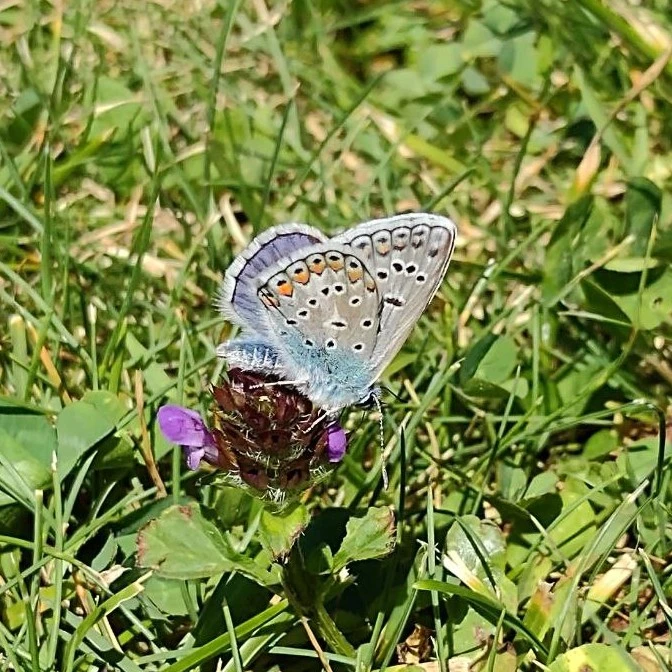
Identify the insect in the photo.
Polyommatus icarus
